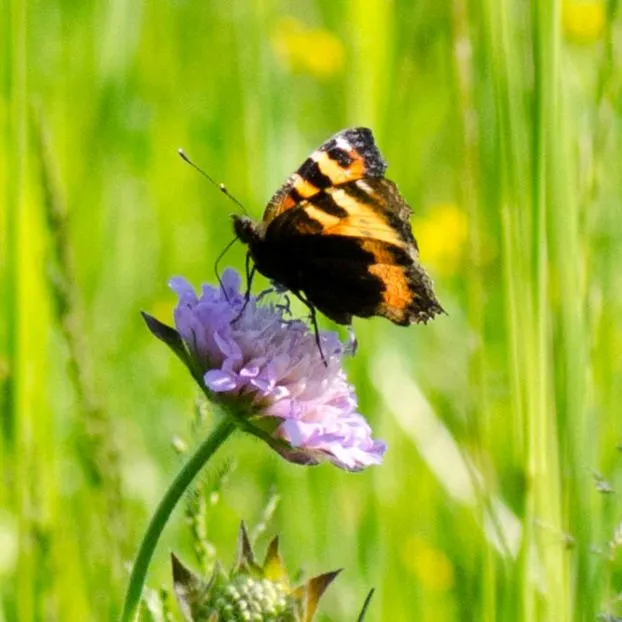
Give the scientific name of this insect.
Aglais urticae
